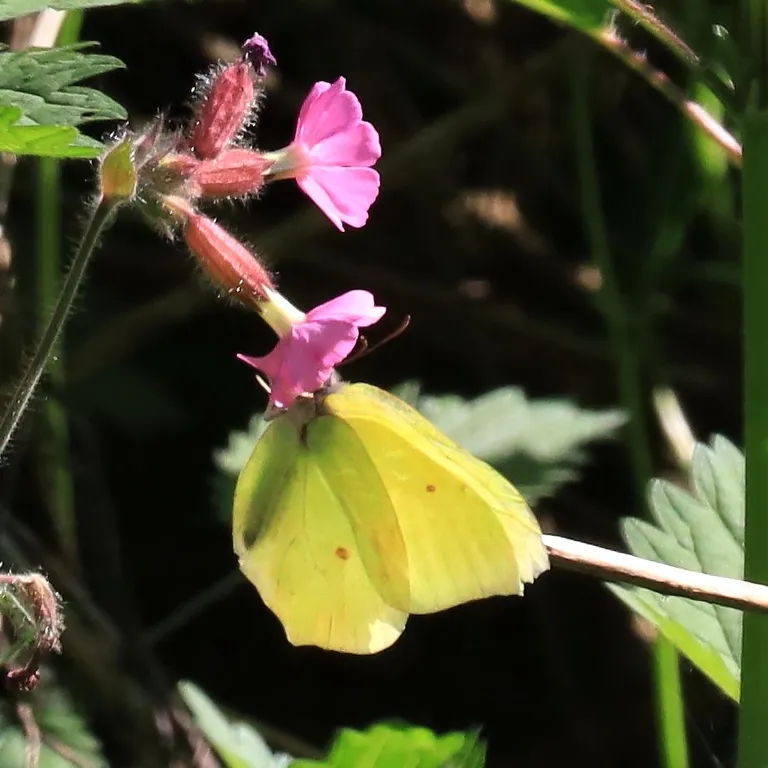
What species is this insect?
Gonepteryx rhamni
